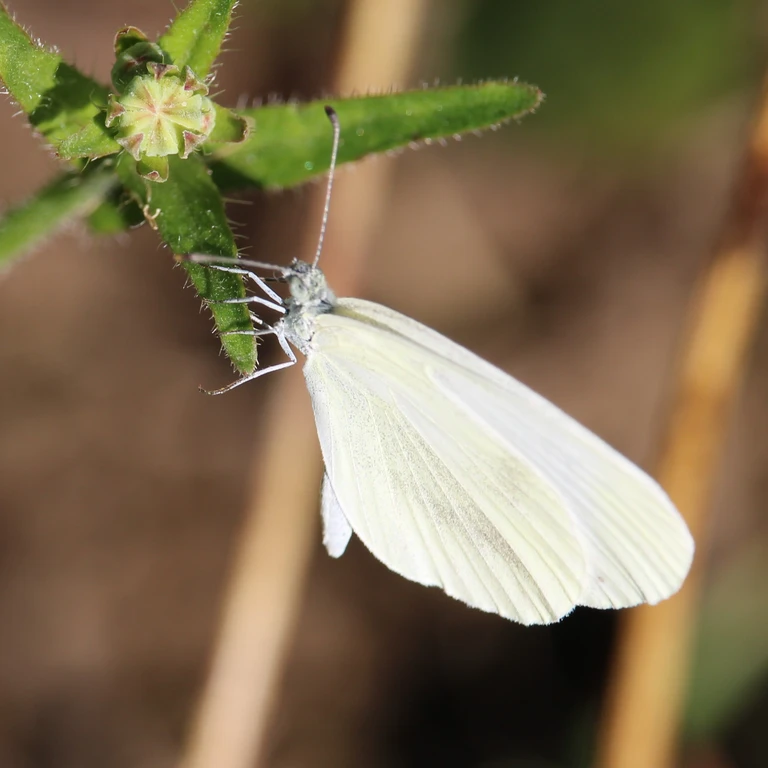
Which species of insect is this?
Leptidea sinapis/juvernica
